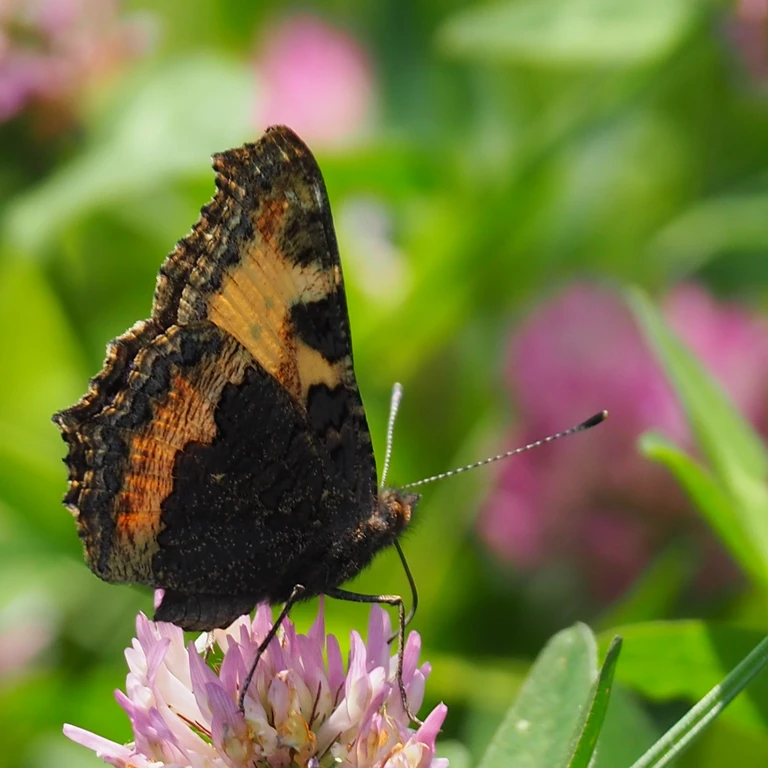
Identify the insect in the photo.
Aglais urticae
